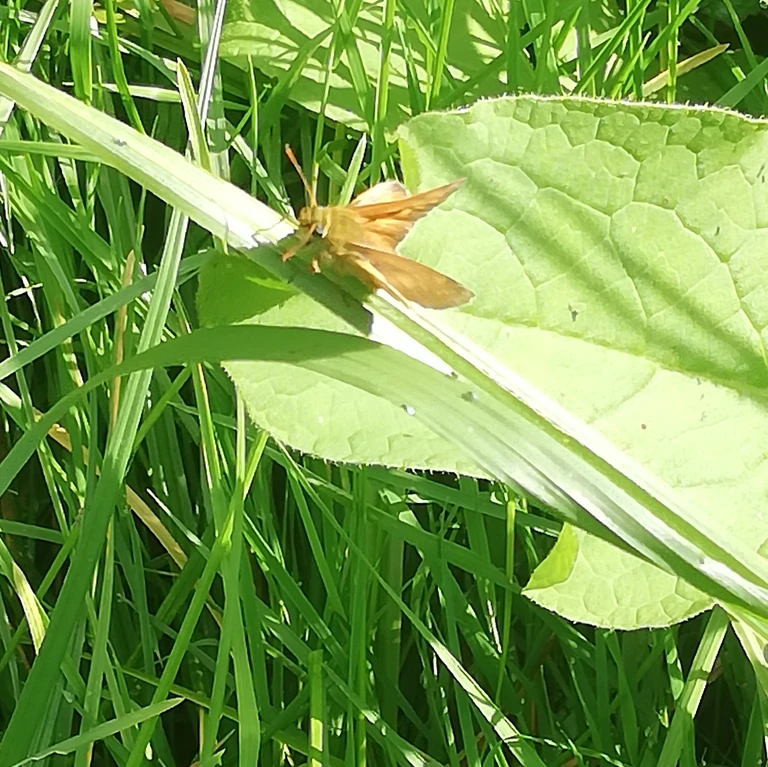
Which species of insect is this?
Ochlodes sylvanus (also Ochlodes venata)
